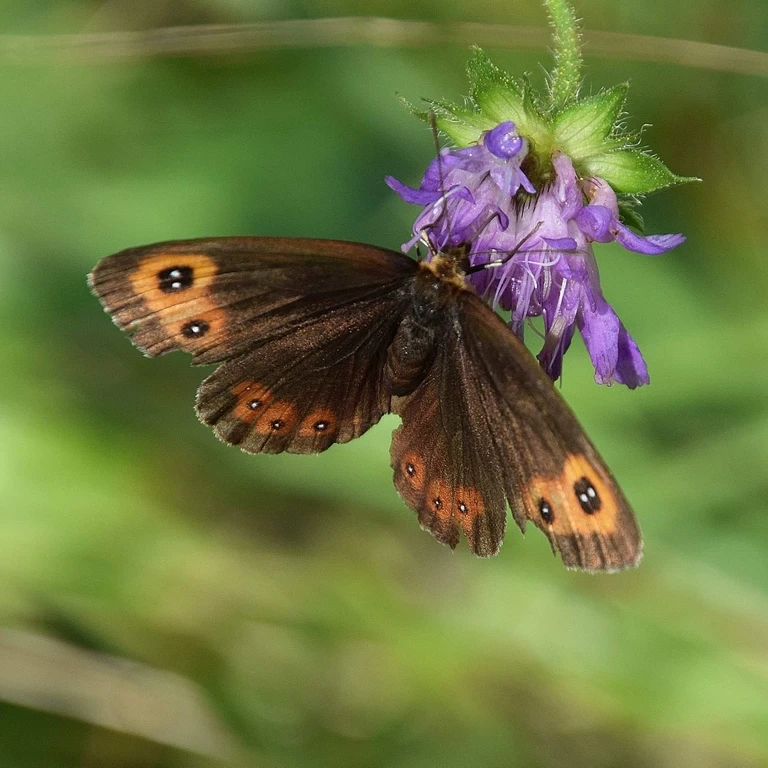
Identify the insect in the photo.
Erebia aethiops
